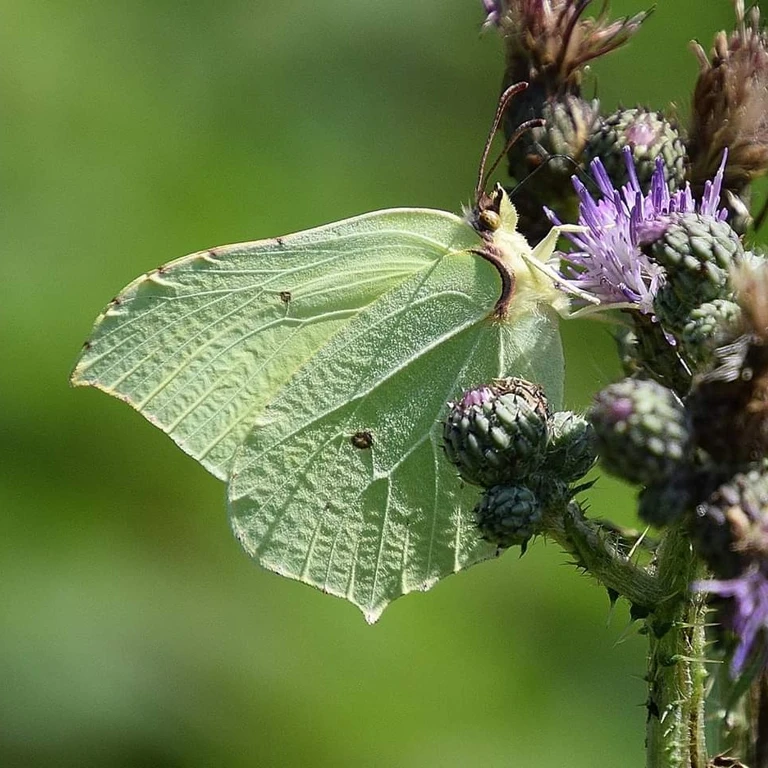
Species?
Gonepteryx rhamni
